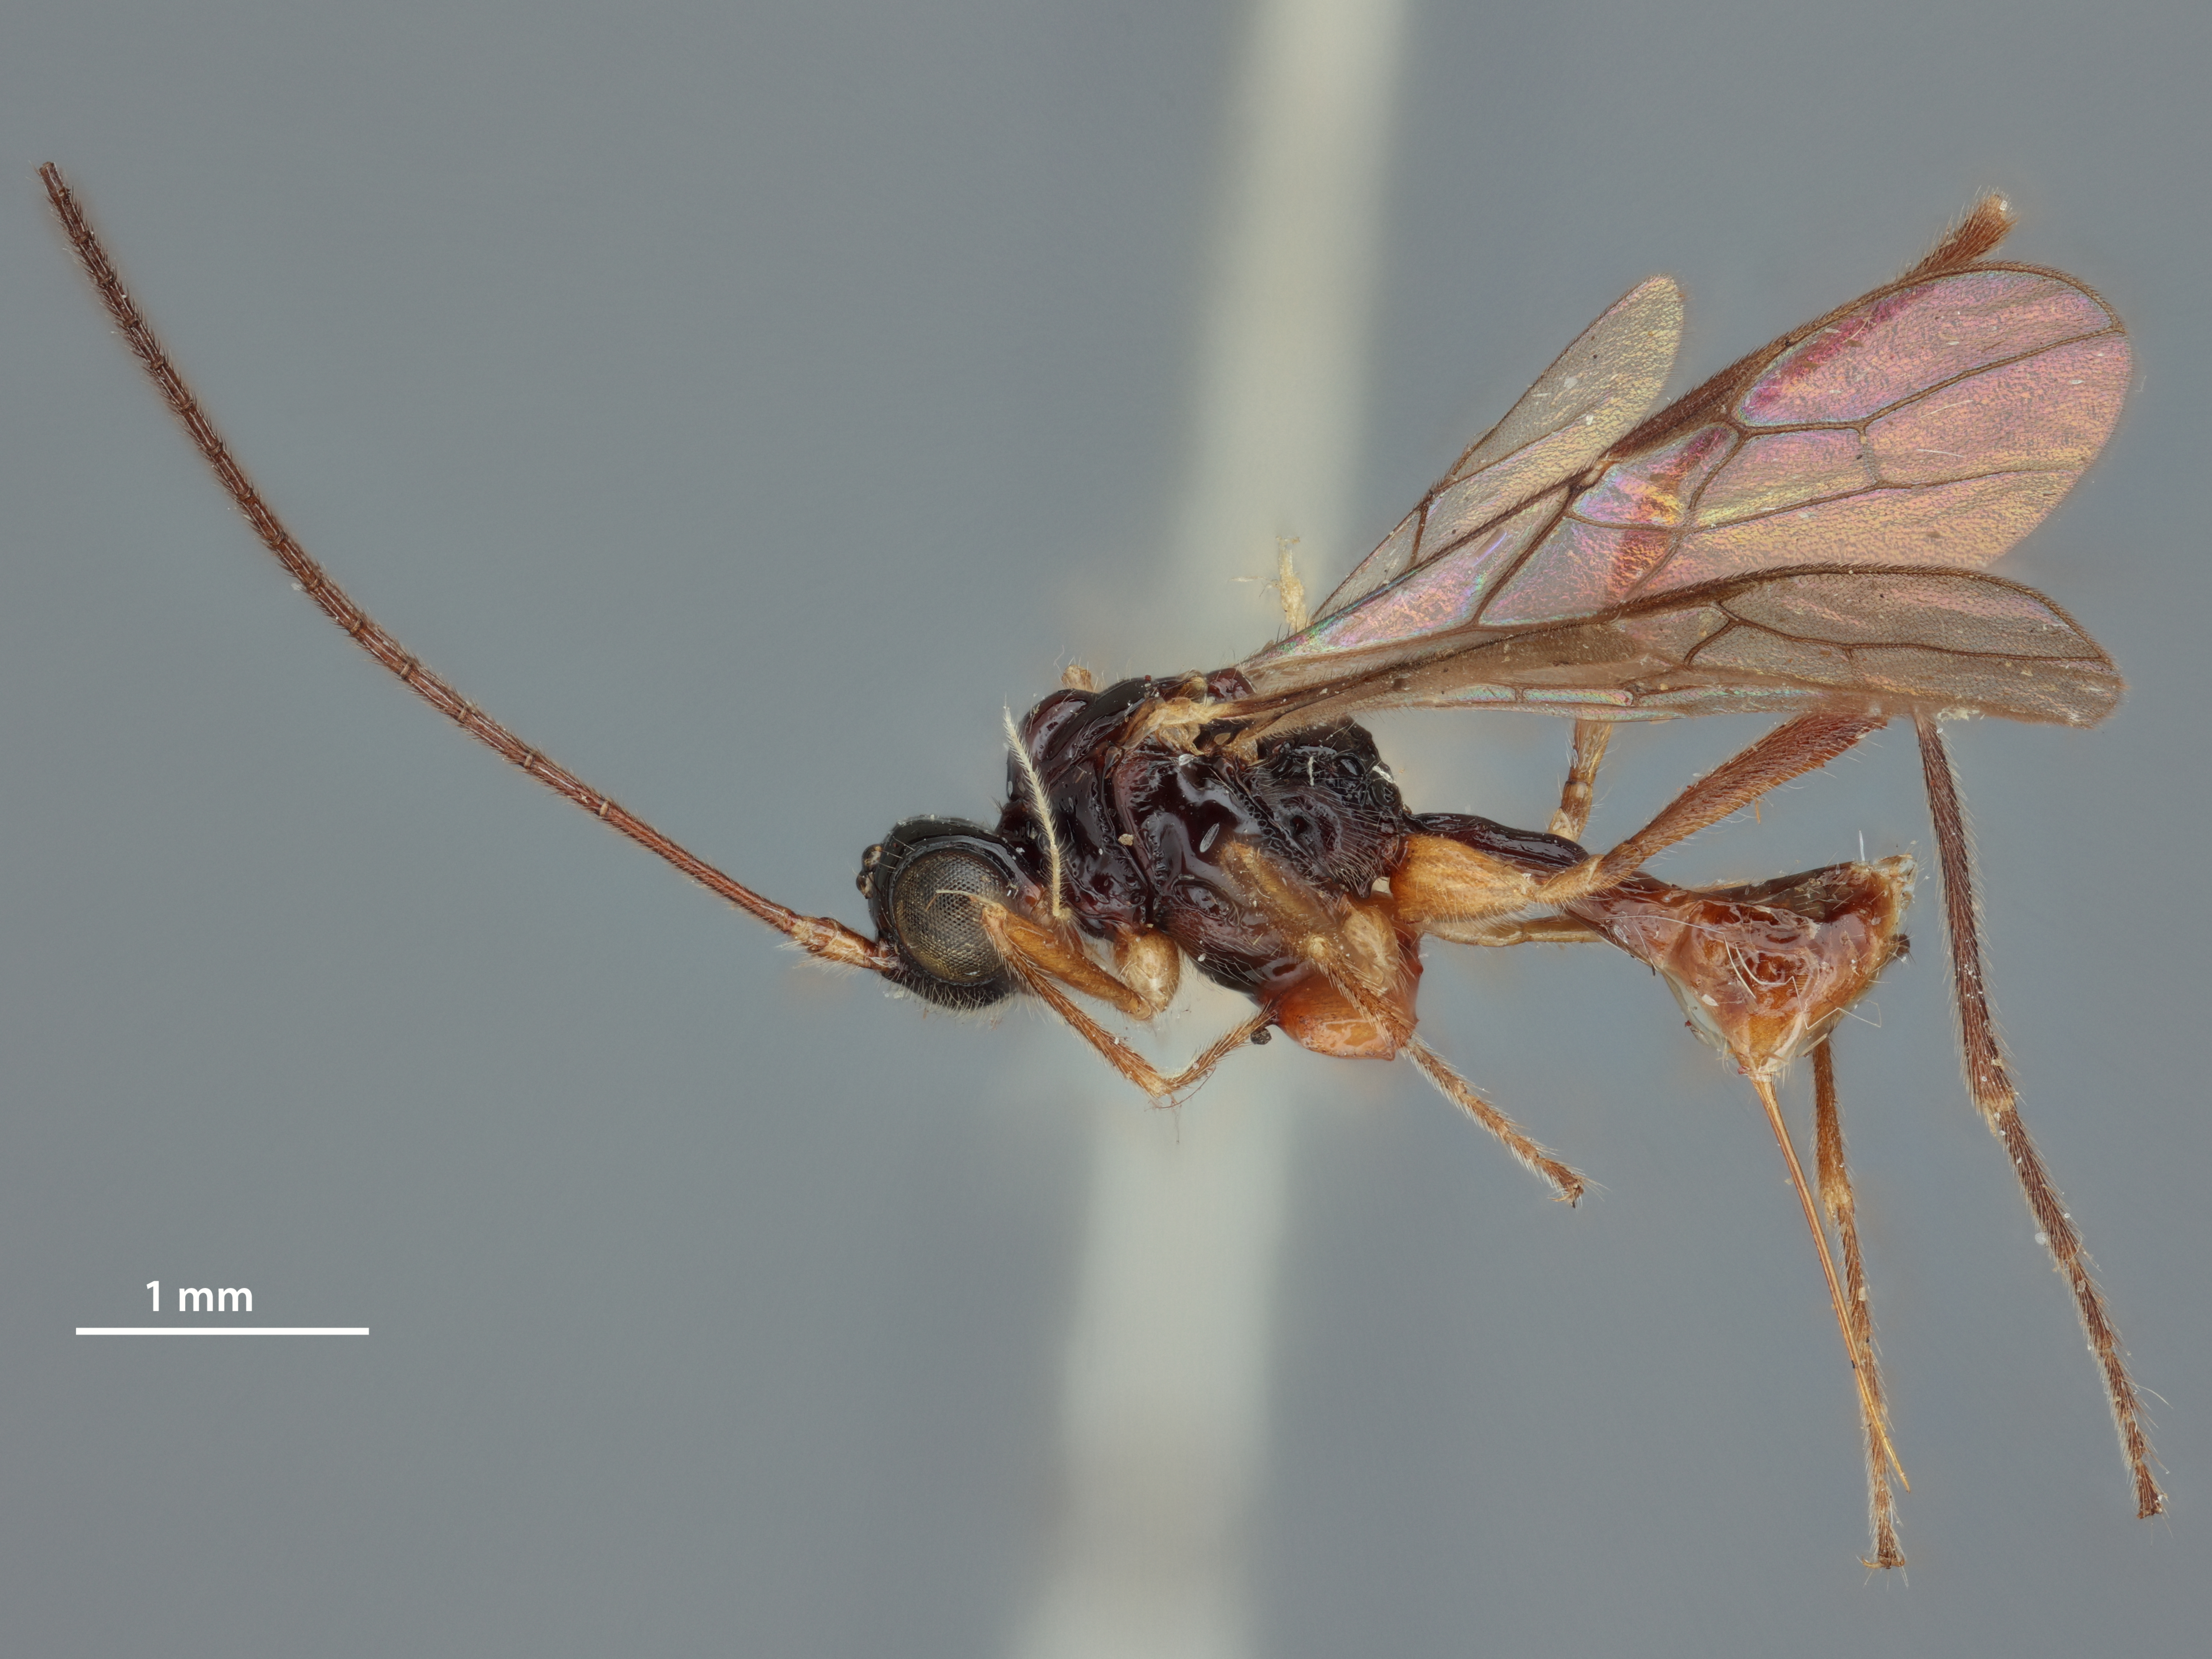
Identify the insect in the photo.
Phaenocarpa tjibodasi
